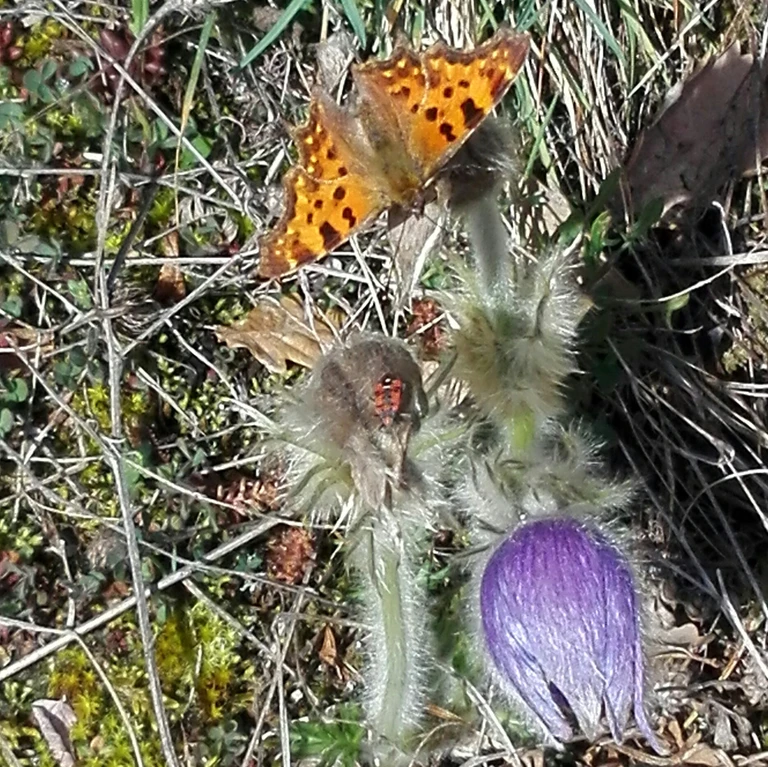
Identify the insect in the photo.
Polygonia c-album
